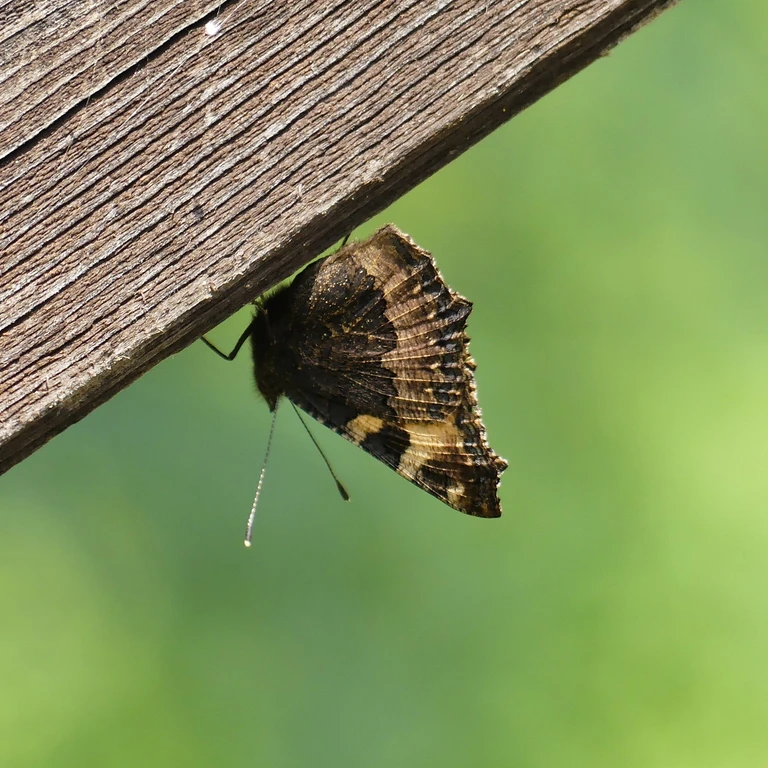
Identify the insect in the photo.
Aglais urticae
